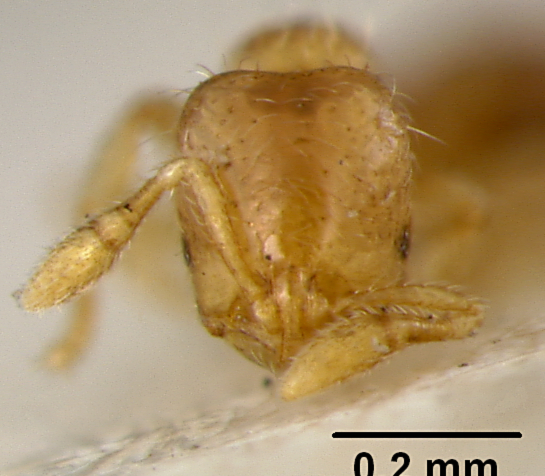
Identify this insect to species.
Solenopsis overbecki
